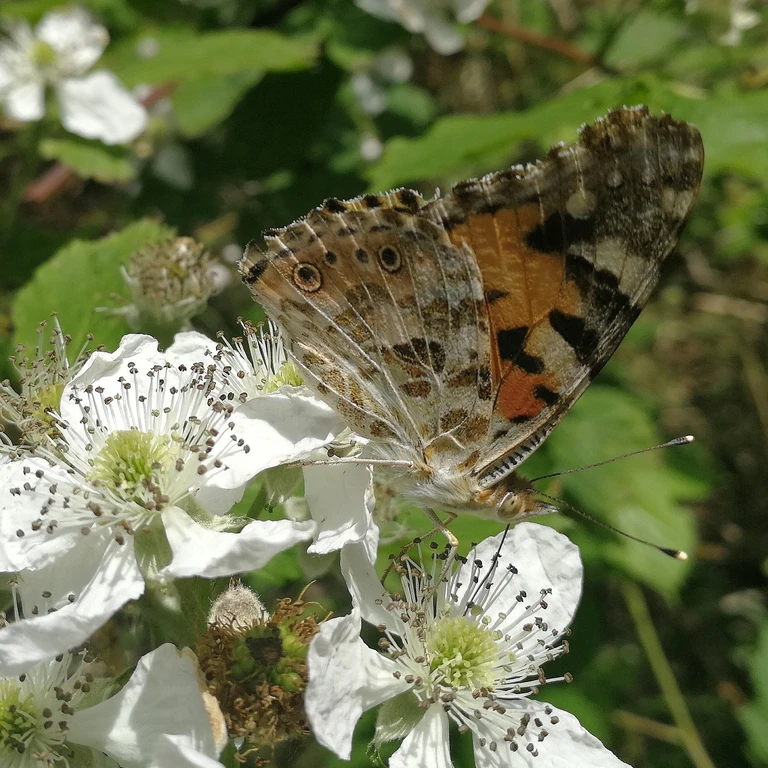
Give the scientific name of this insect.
Vanessa cardui
